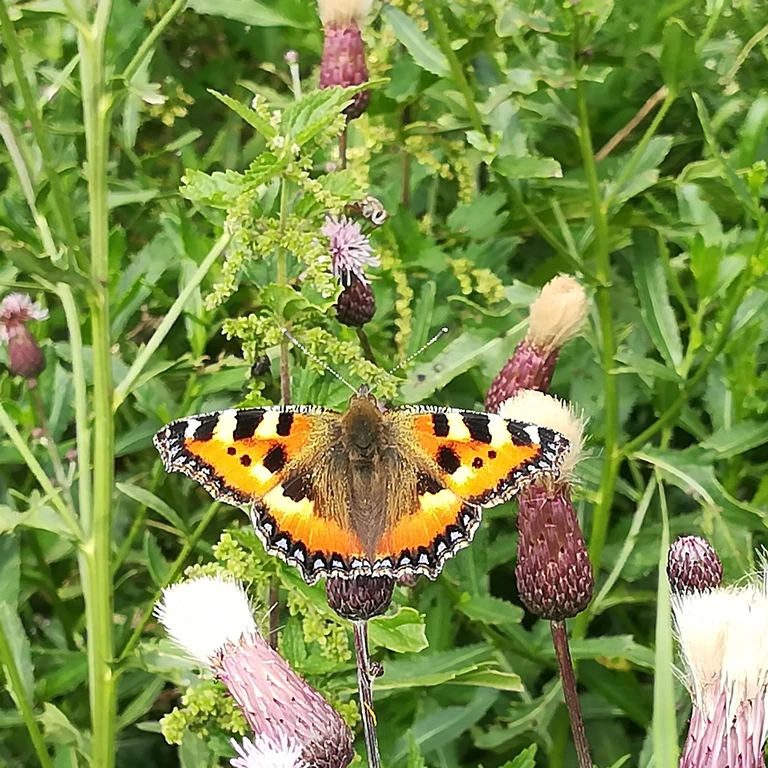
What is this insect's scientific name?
Aglais urticae
